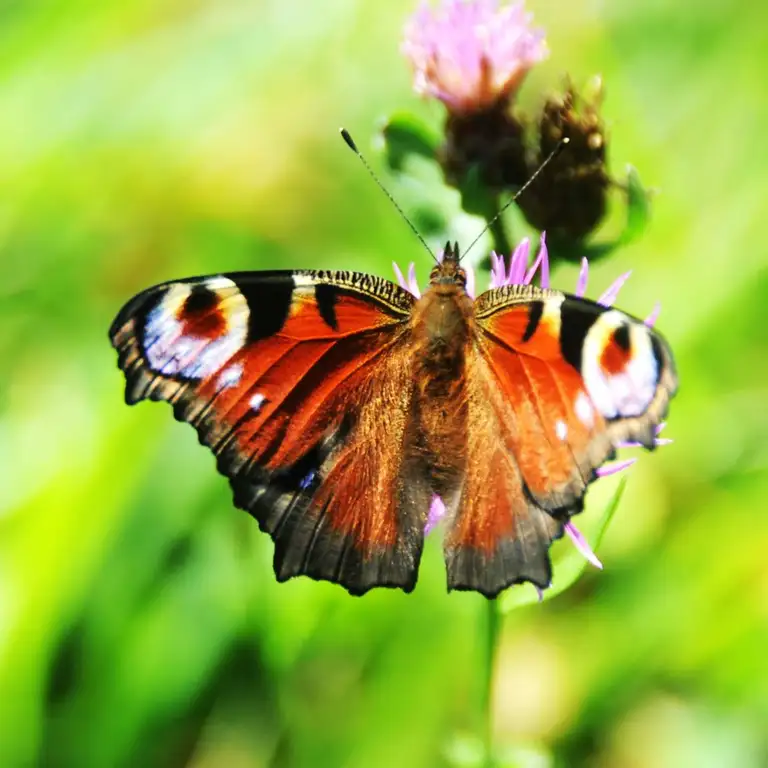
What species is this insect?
Aglais io
